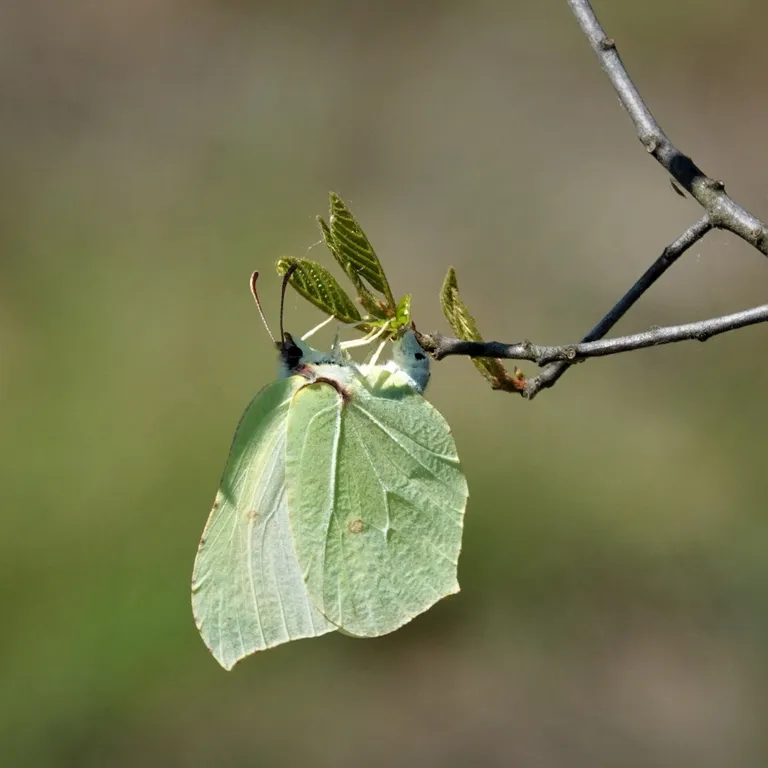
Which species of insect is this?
Gonepteryx rhamni
